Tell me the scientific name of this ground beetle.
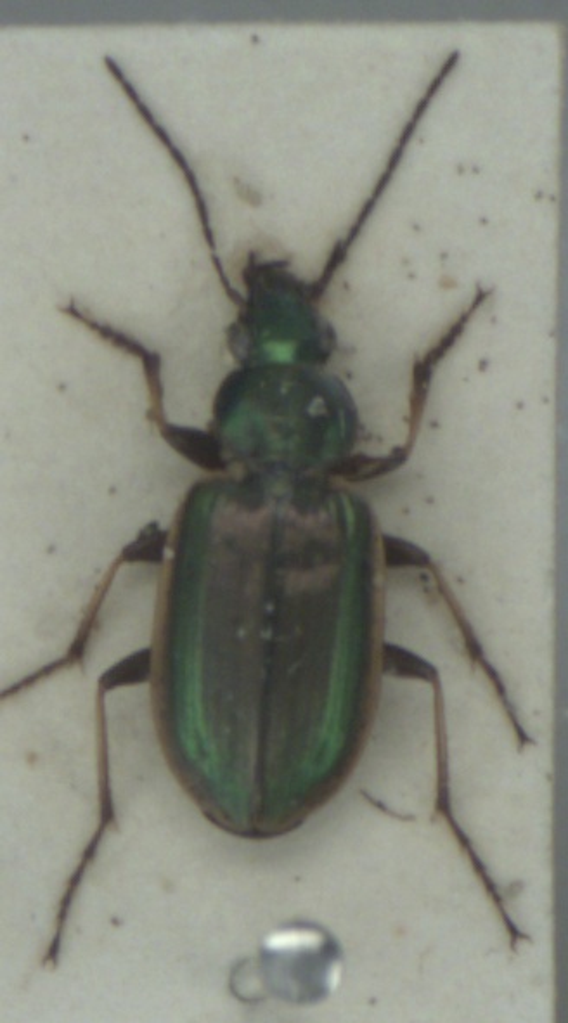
Agonum marginatum
